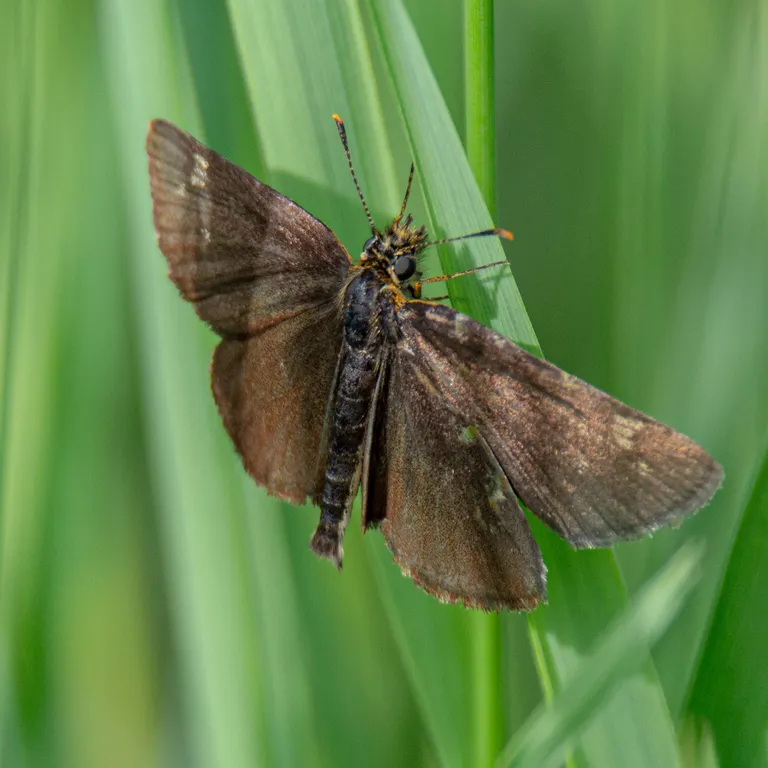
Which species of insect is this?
Heteropterus morpheus
